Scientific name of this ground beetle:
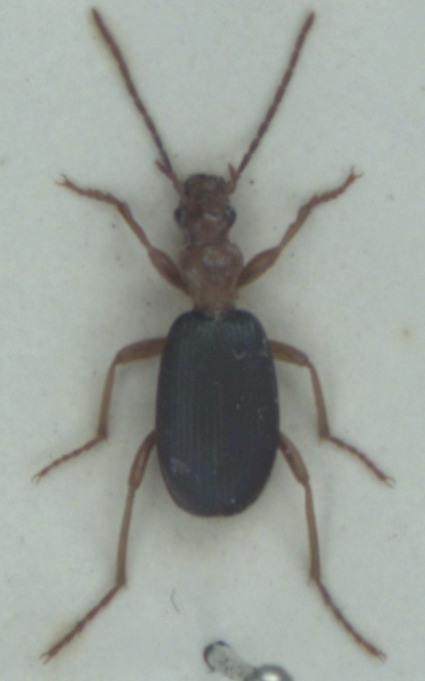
Brachinus crepitans
